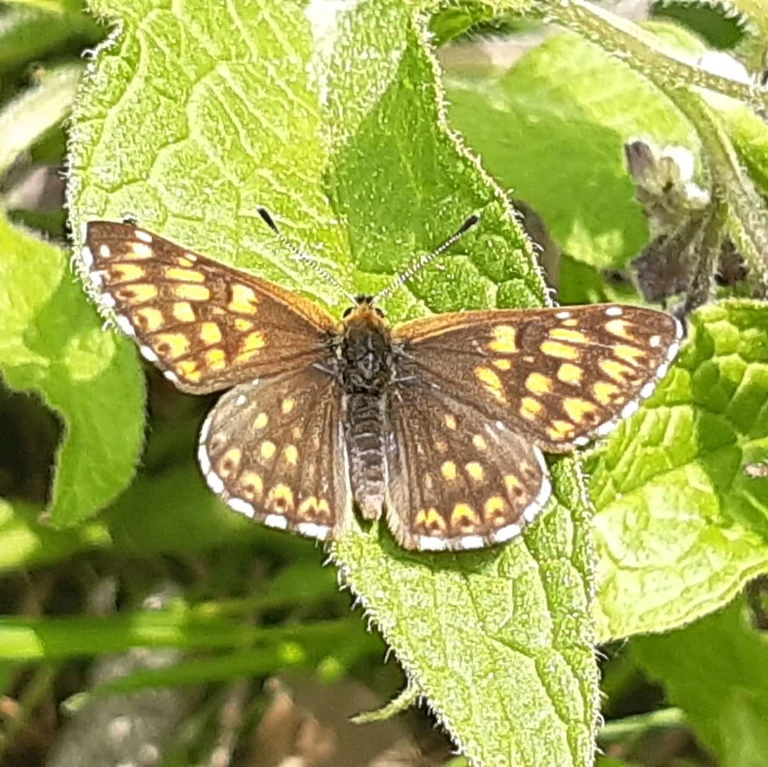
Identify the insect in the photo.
Hamearis lucina
